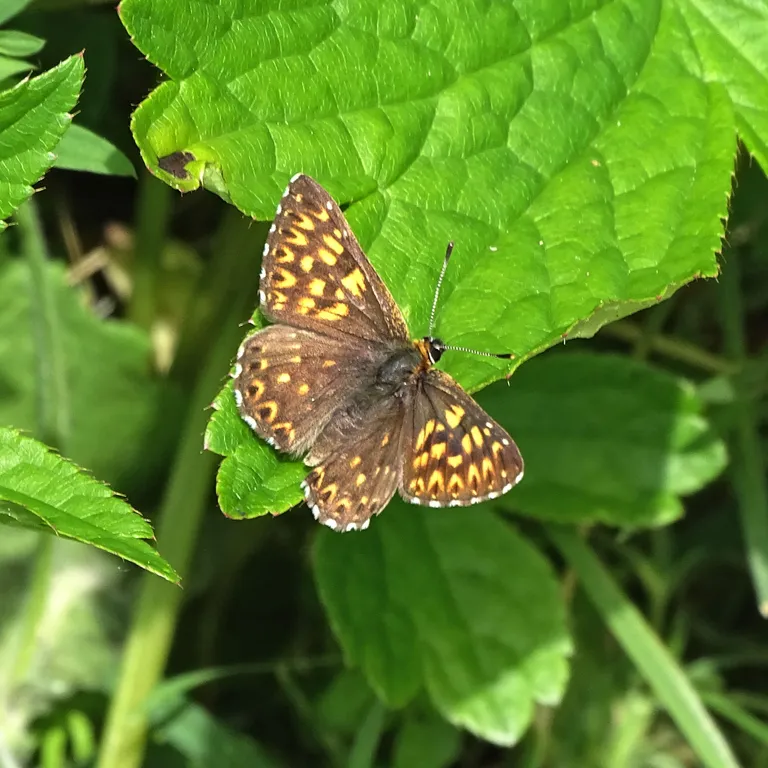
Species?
Hamearis lucina
